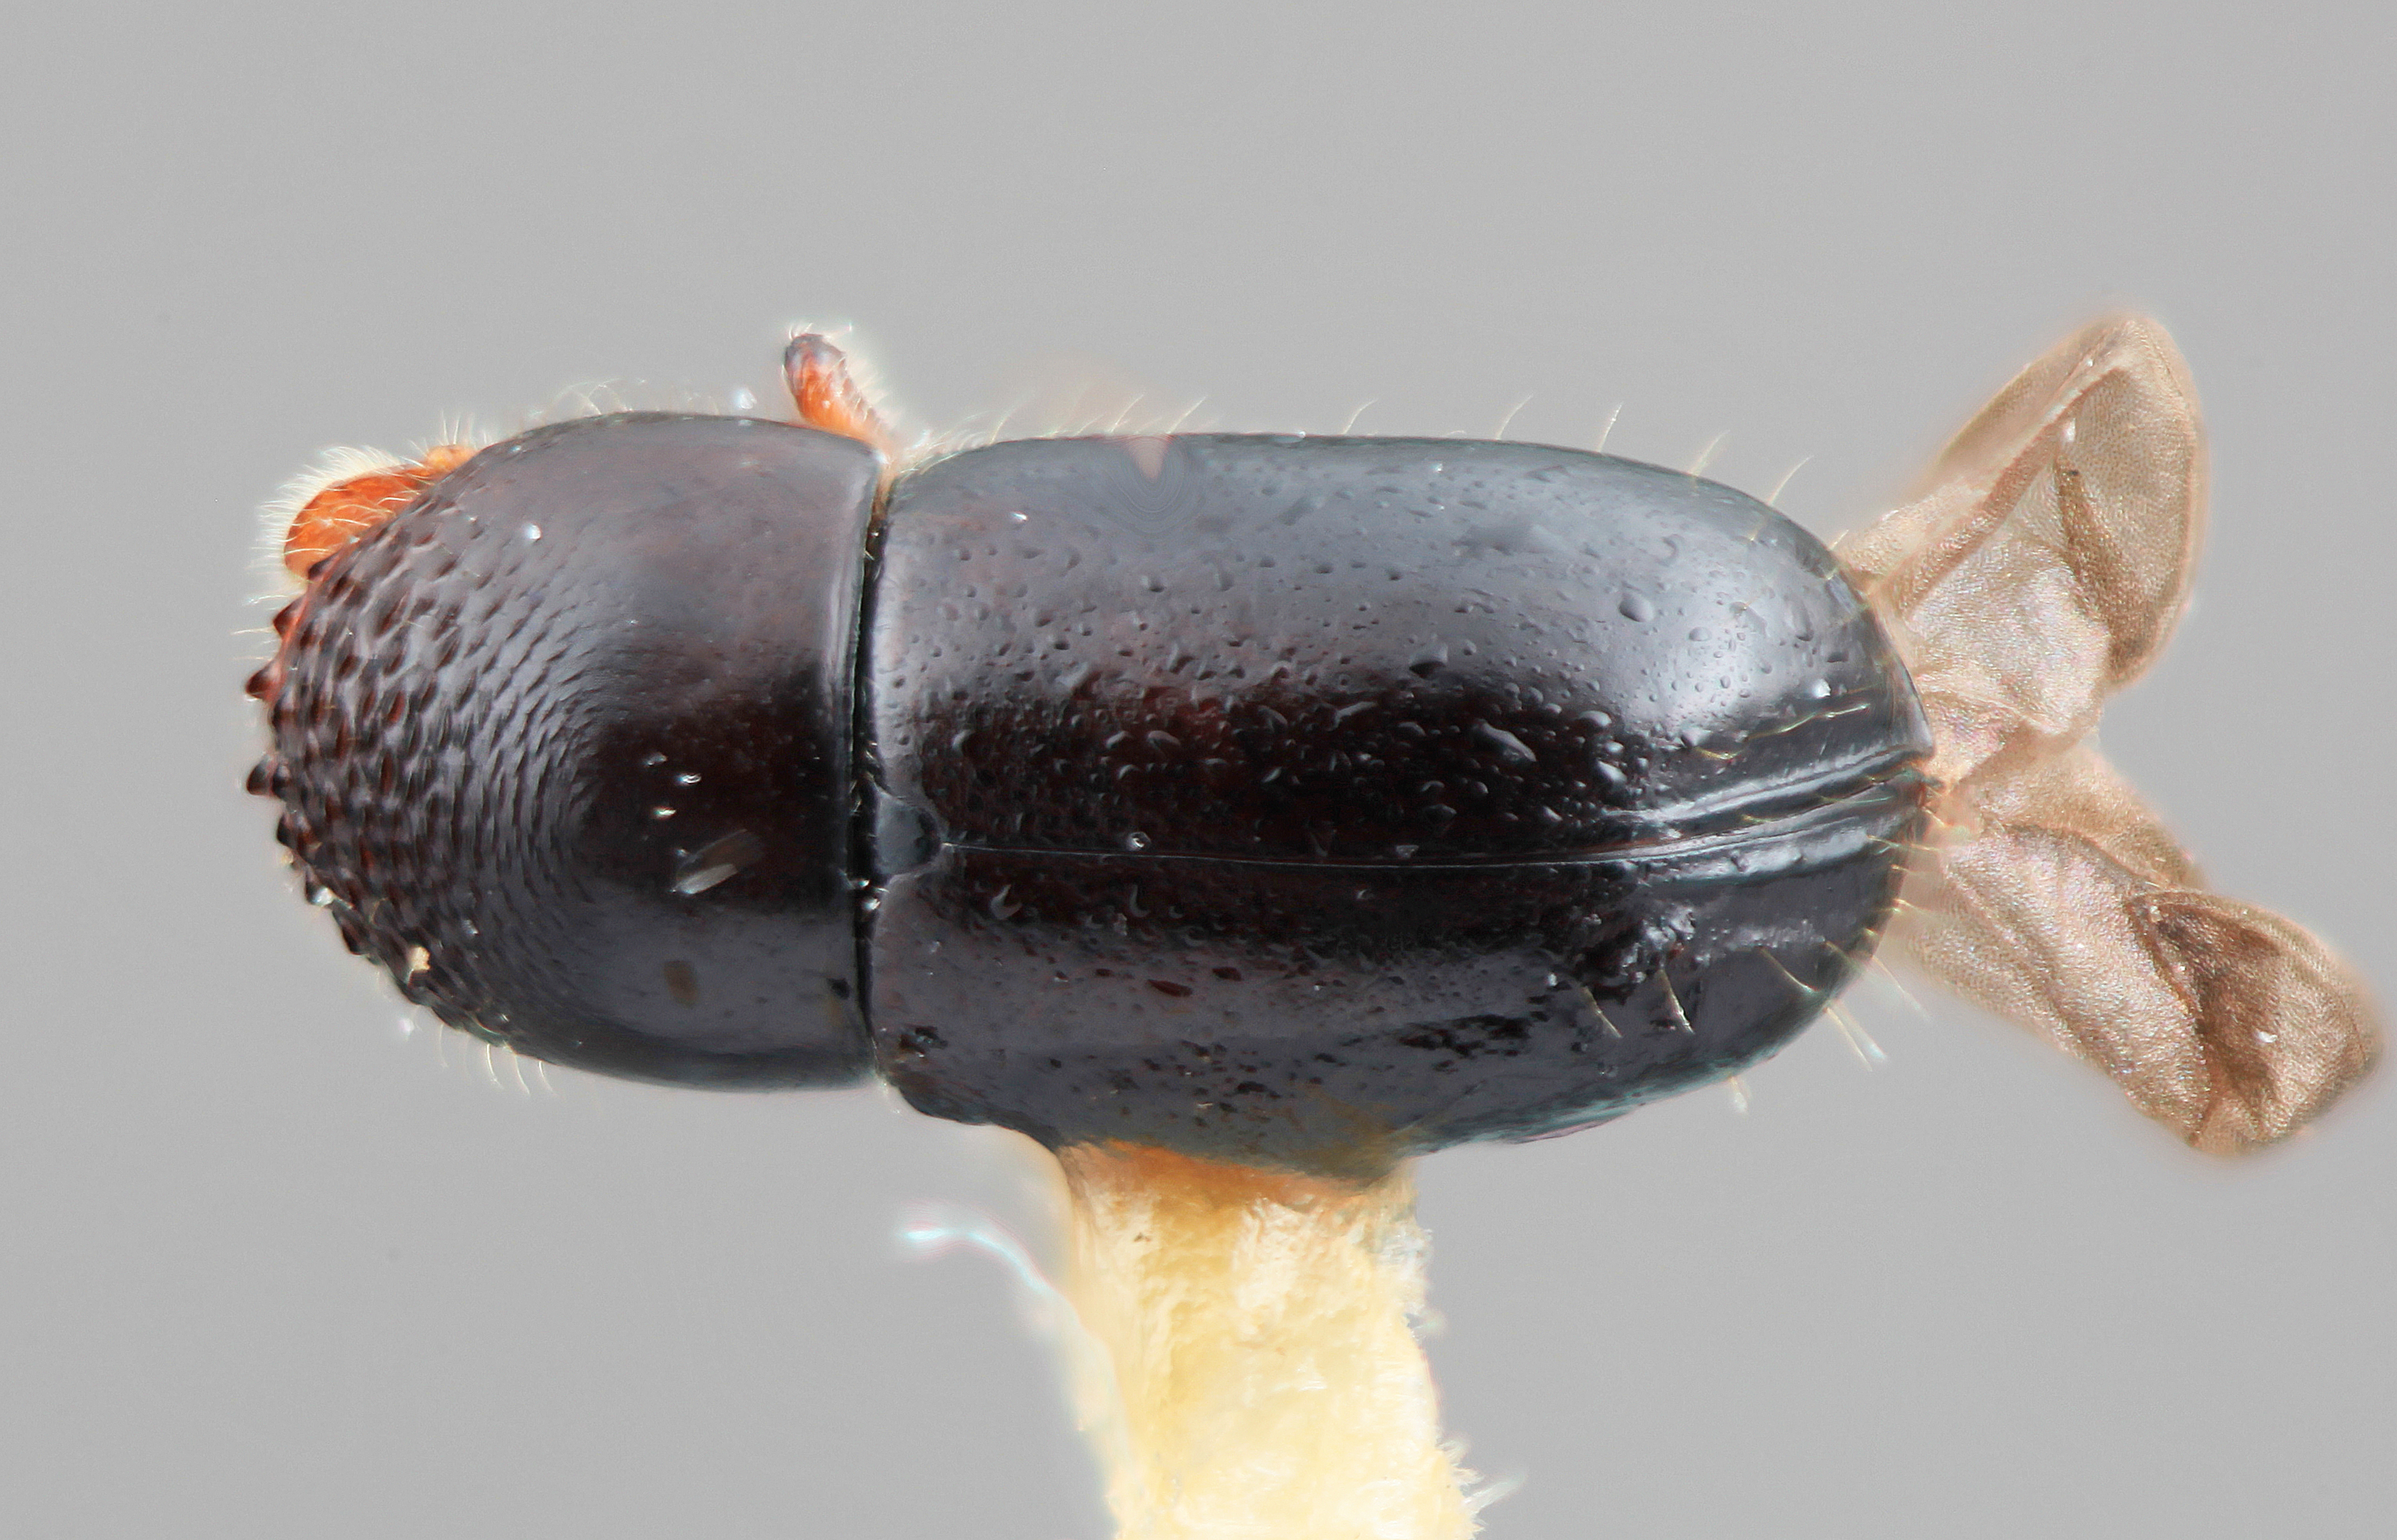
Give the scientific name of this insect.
Corthylus montanus
